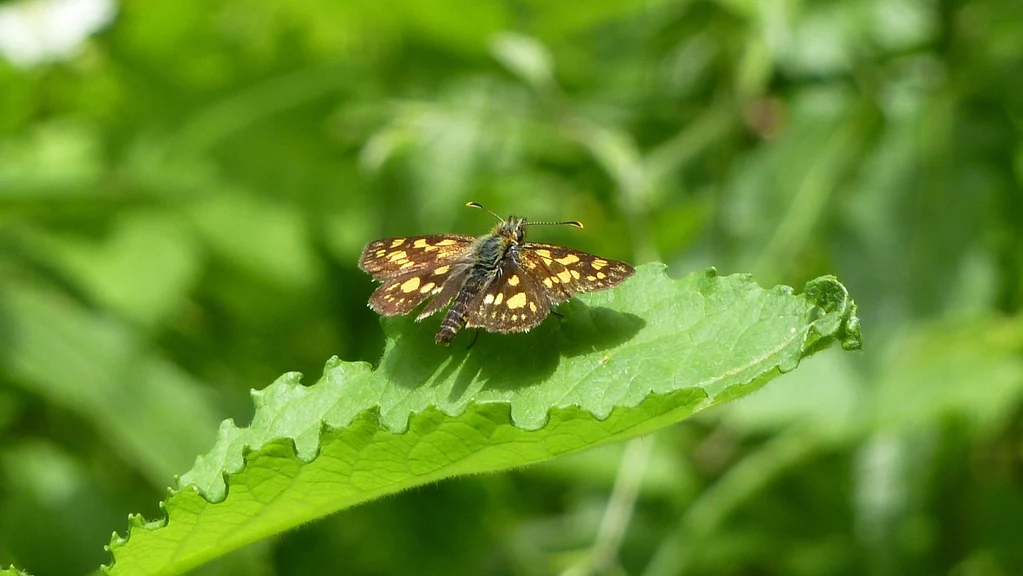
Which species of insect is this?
Carterocephalus palaemon
